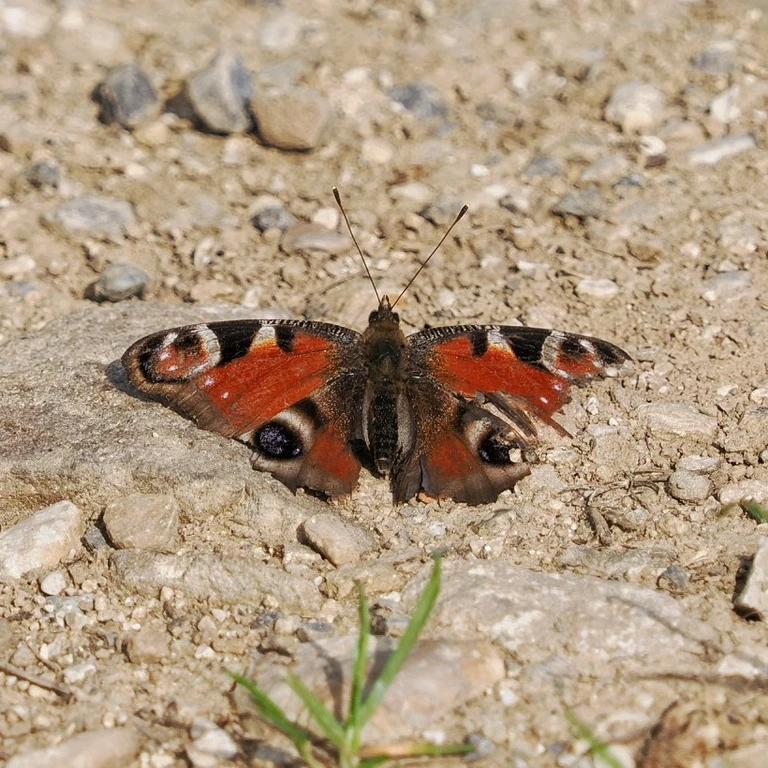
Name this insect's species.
Aglais io
